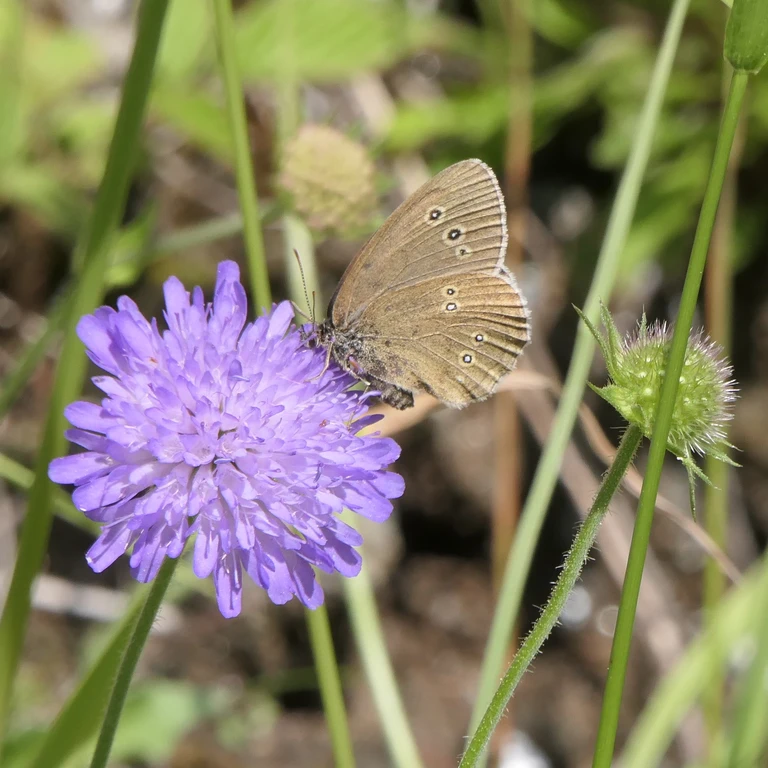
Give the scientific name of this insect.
Aphantopus hyperantus
